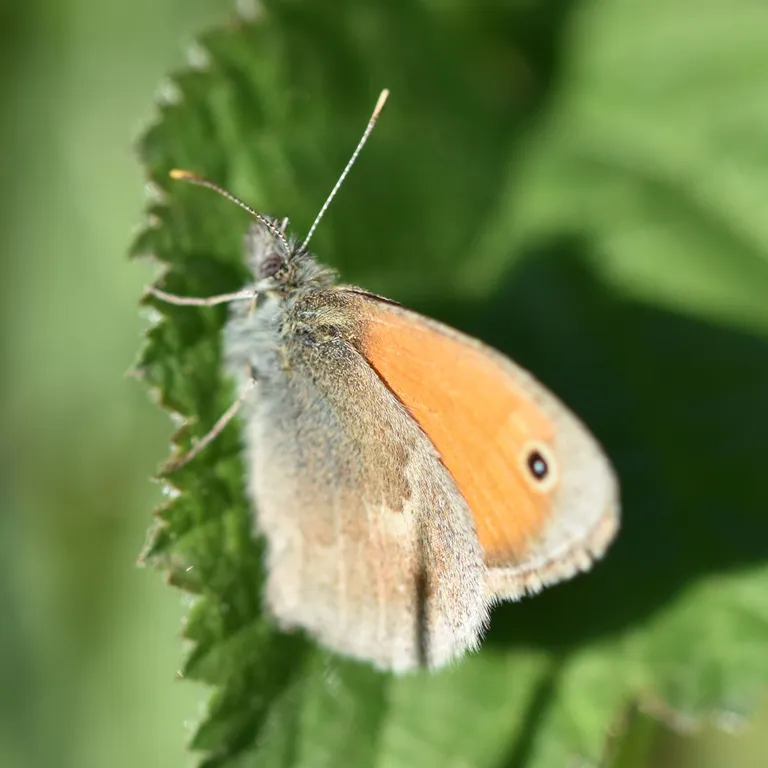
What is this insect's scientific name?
Coenonympha pamphilus
